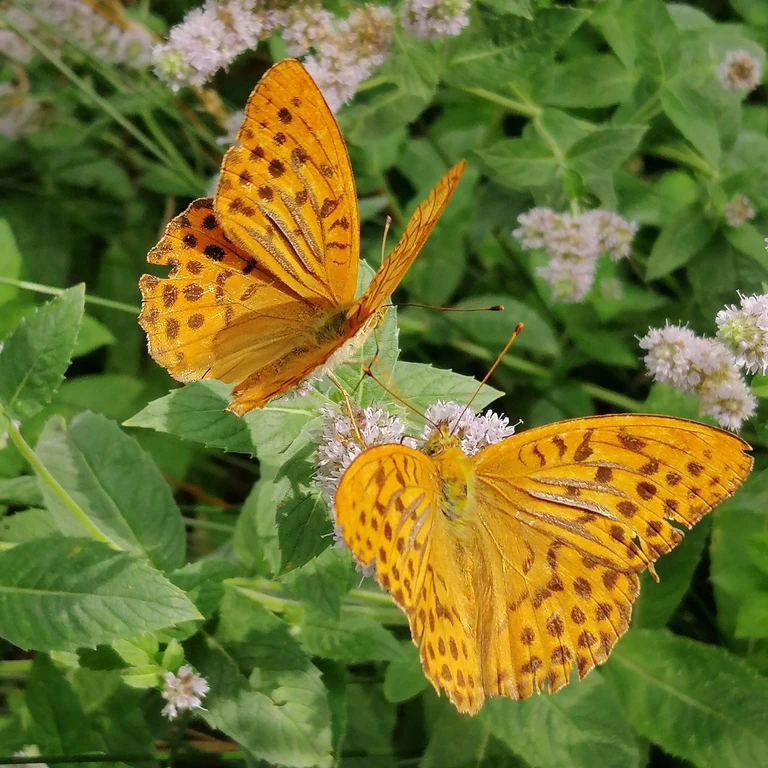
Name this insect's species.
Argynnis paphia
